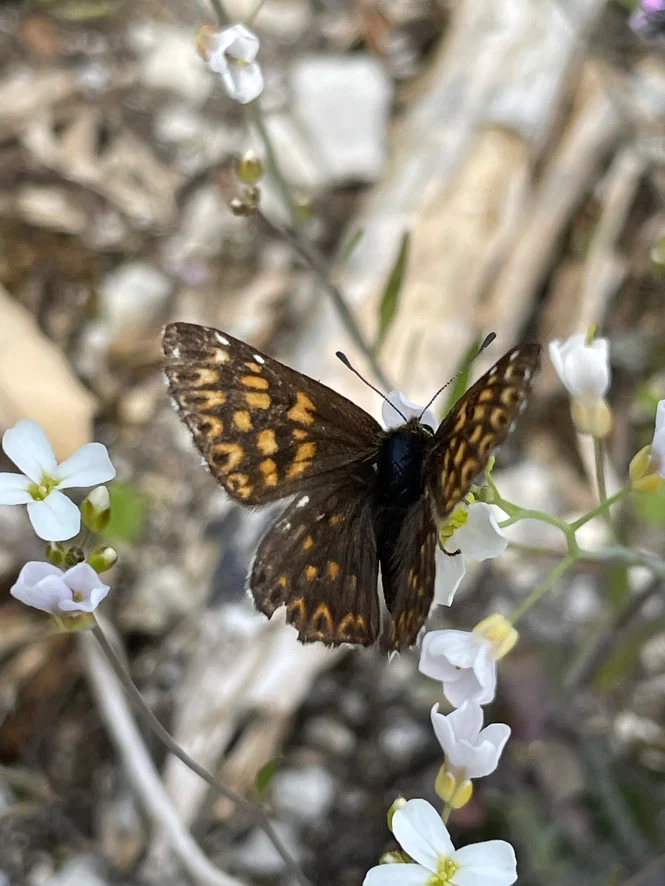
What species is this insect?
Hamearis lucina
